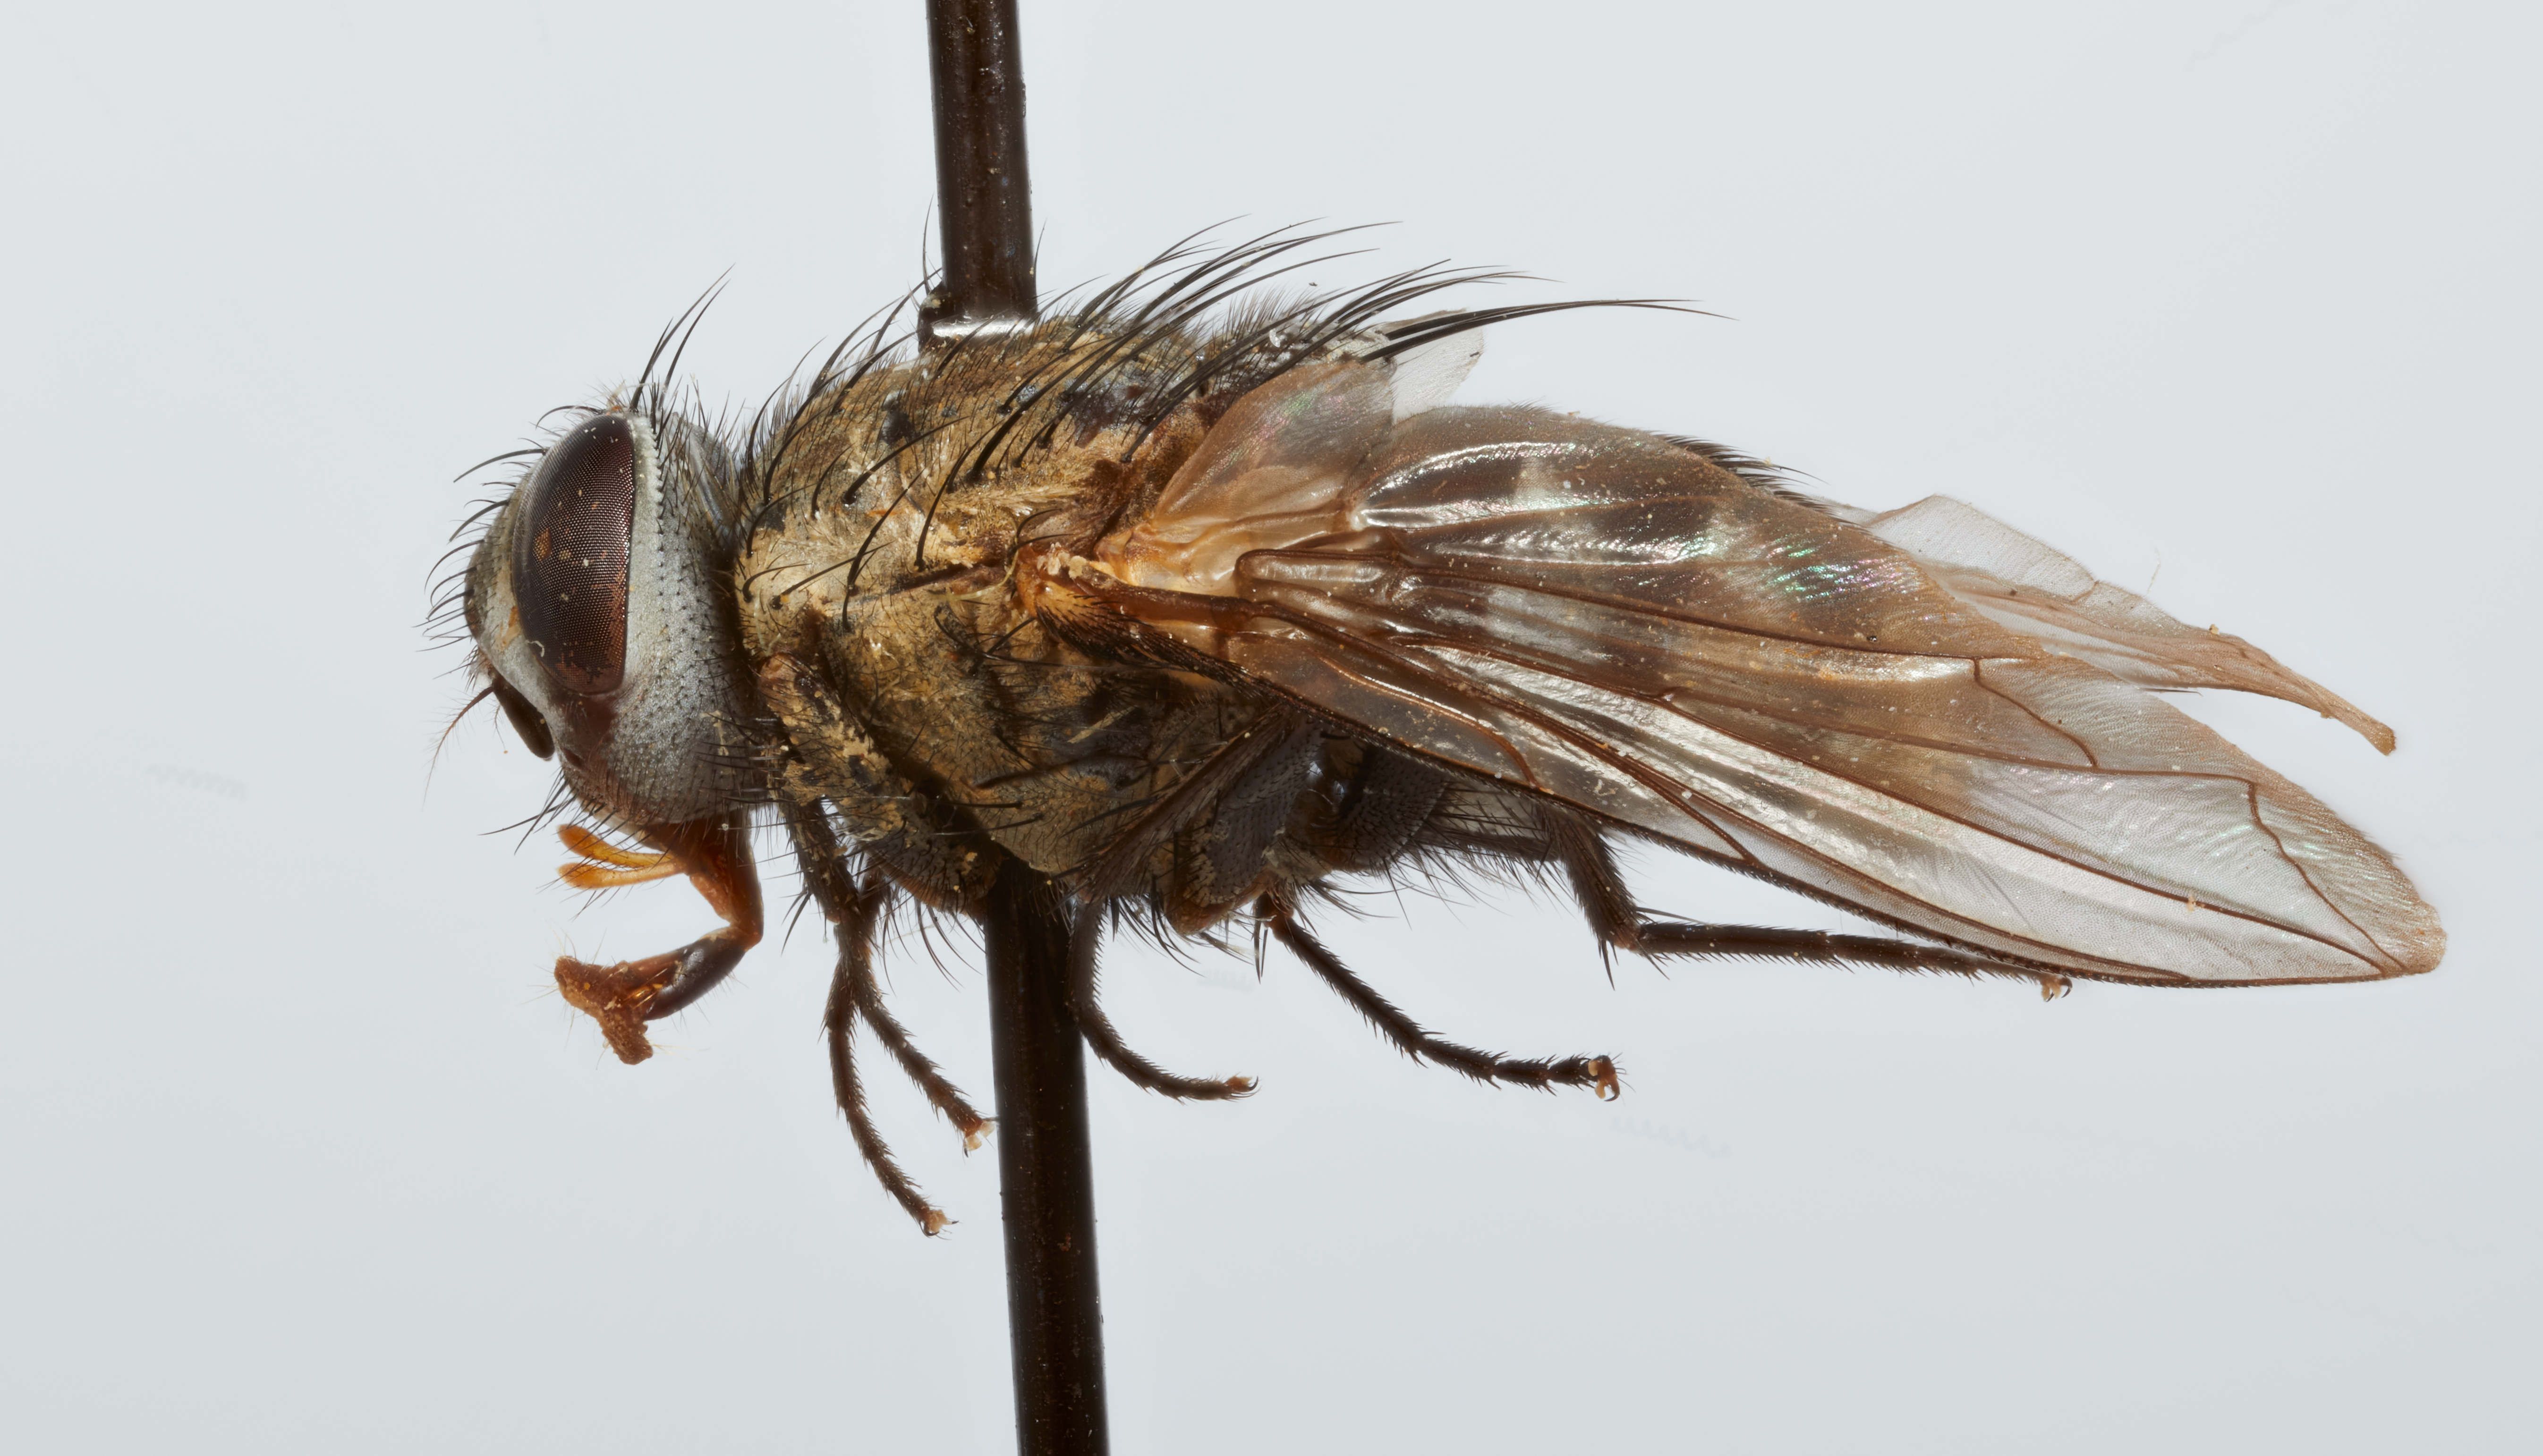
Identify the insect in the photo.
Eutheresiops trixoides
